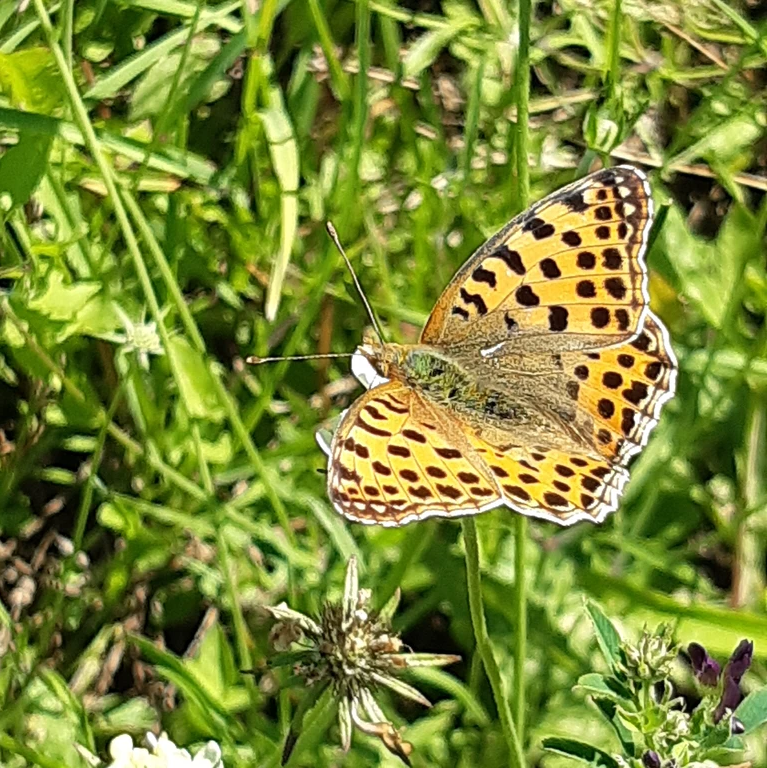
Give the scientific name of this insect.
Issoria lathonia
